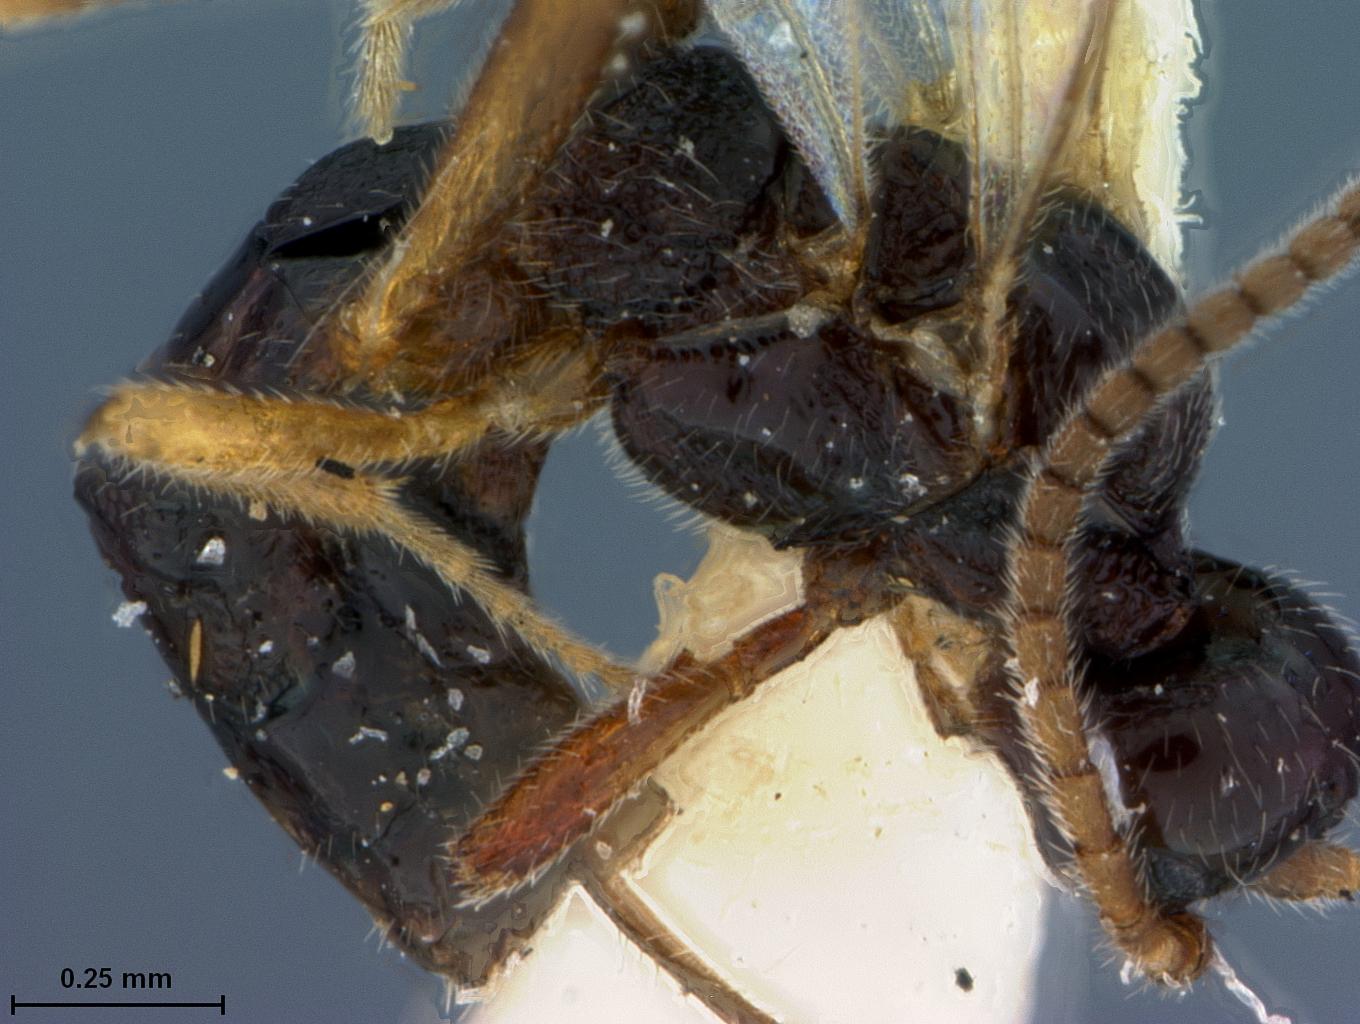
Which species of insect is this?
Blacus rhadinus
